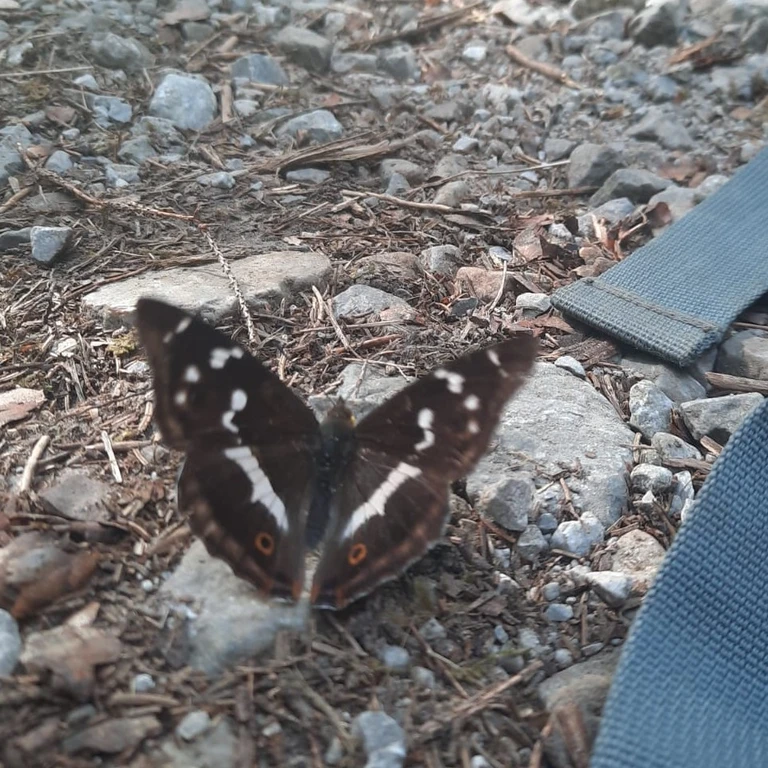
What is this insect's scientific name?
Apatura iris
